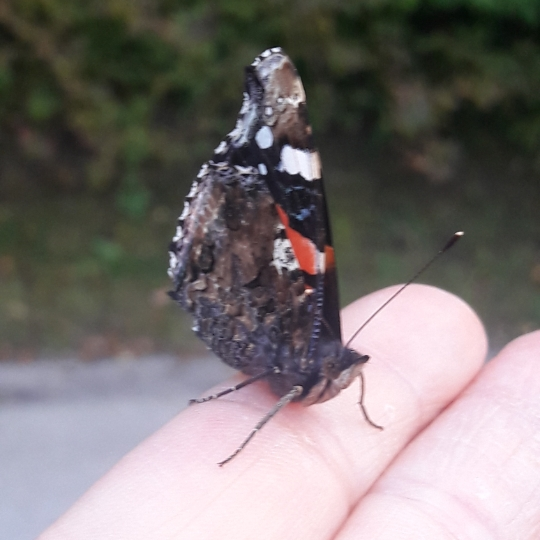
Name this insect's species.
Vanessa atalanta
